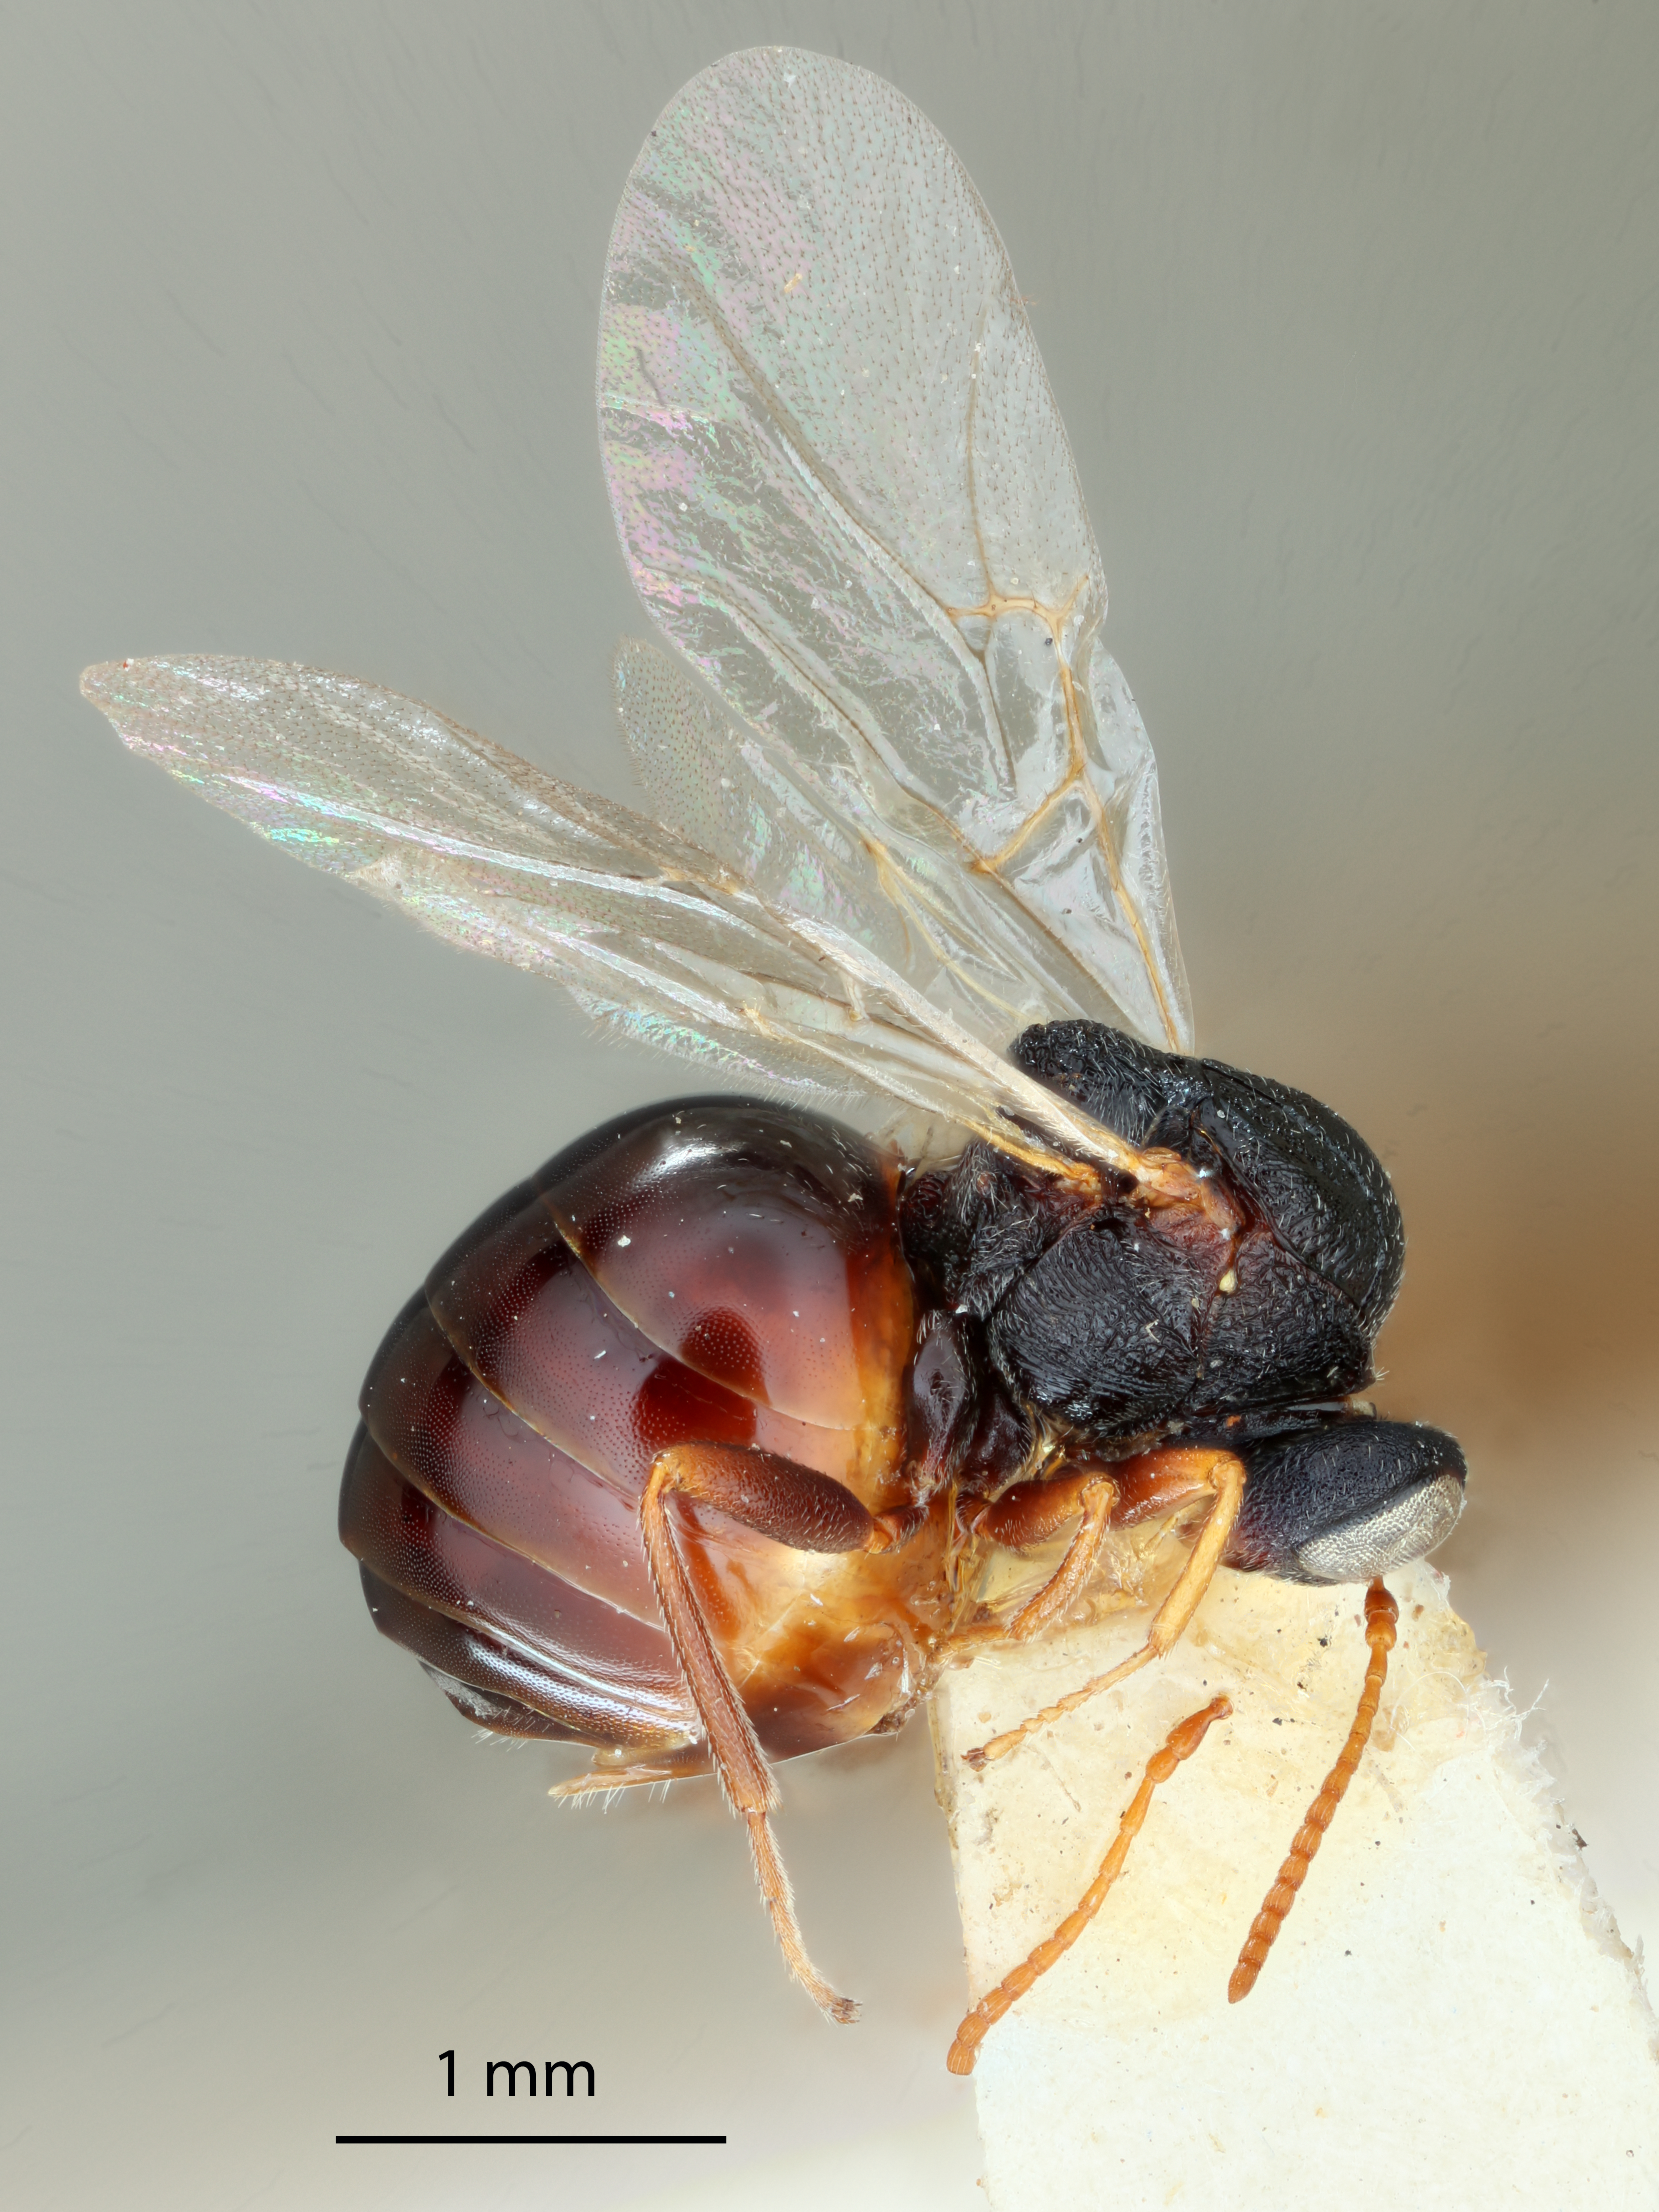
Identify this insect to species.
Andricus formosalis
